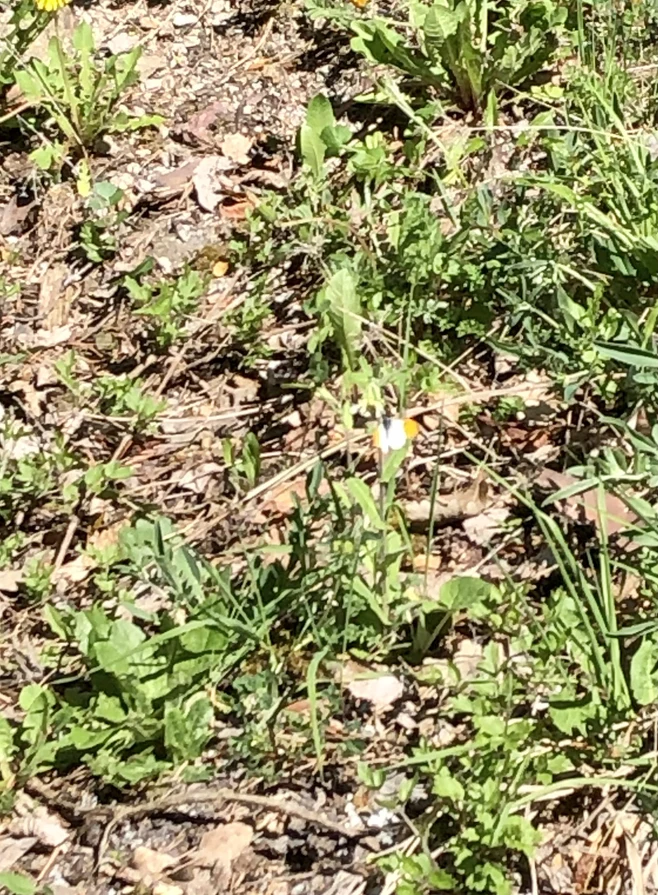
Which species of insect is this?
Anthocharis cardamines
